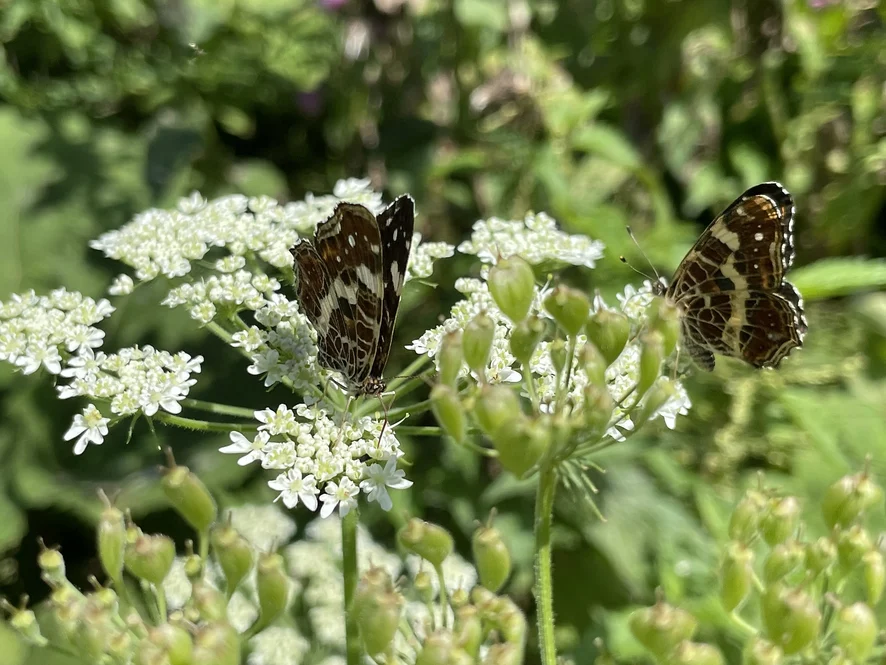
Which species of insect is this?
Araschnia levana
